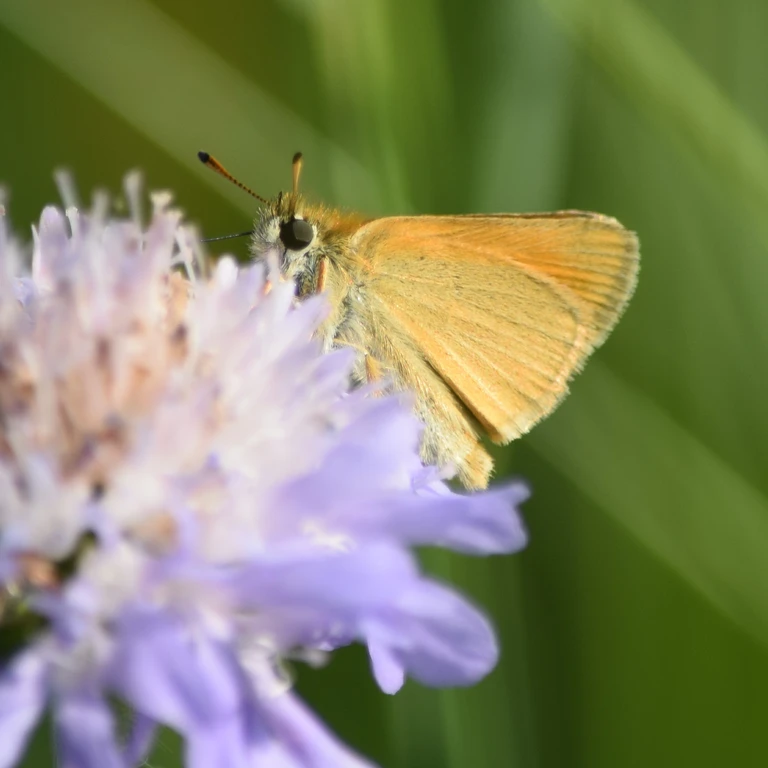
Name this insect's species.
Thymelicus lineola
